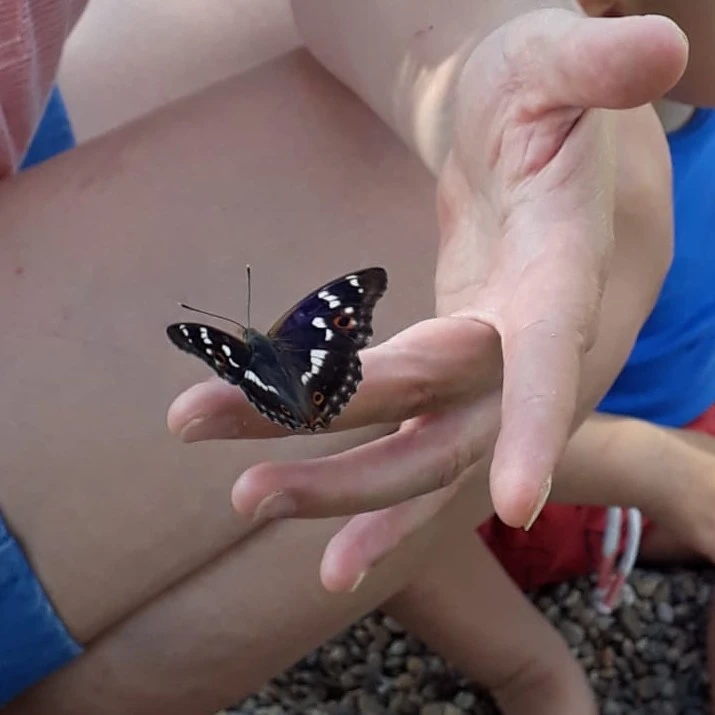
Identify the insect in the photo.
Apatura ilia
